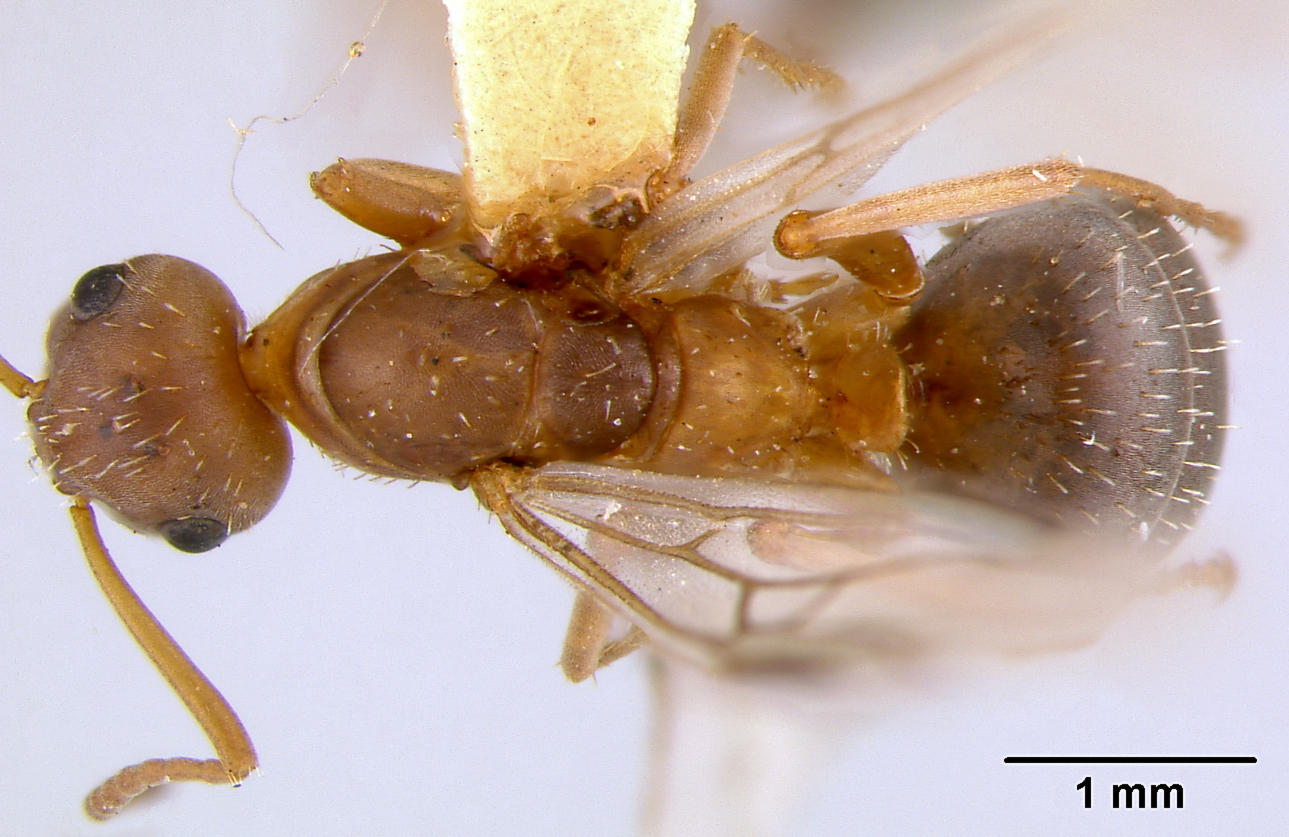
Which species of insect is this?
Formica microgyna
